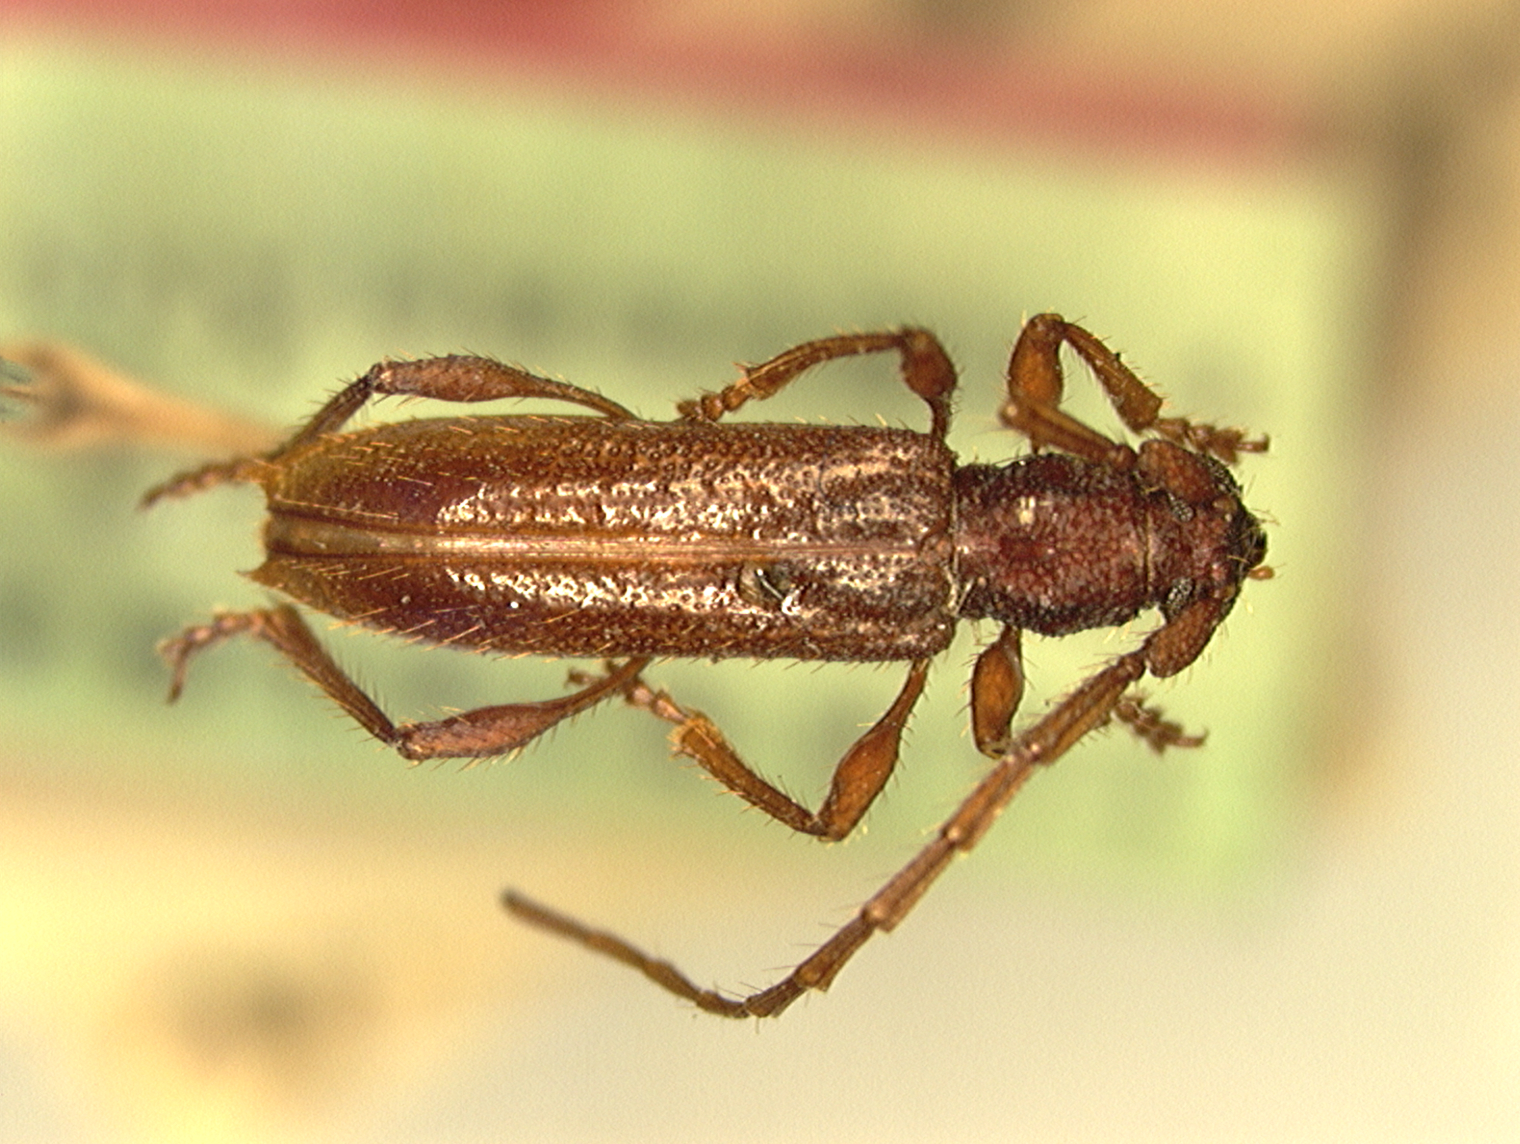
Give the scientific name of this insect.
Hemilissa rufa
